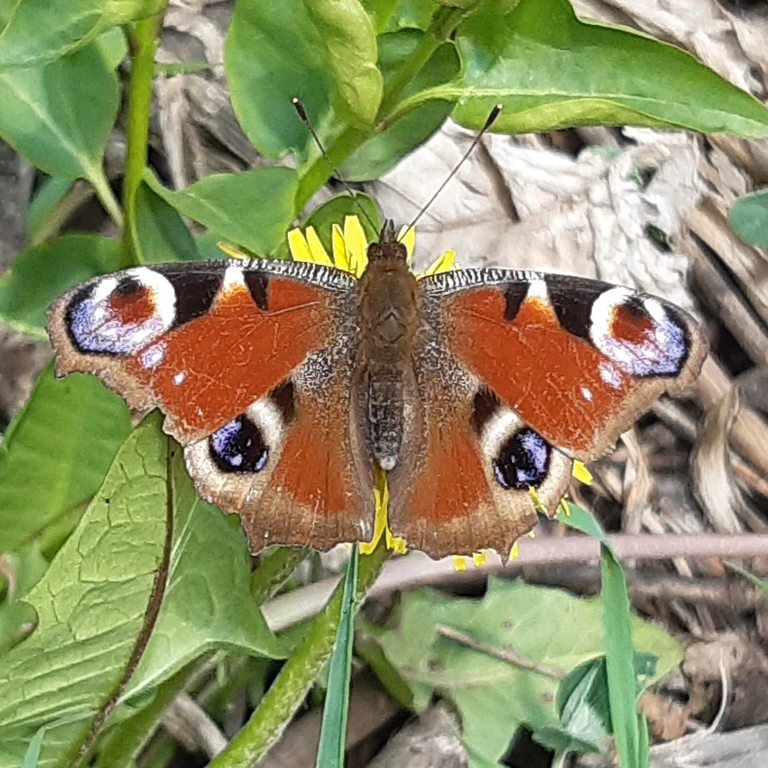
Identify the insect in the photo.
Aglais io
